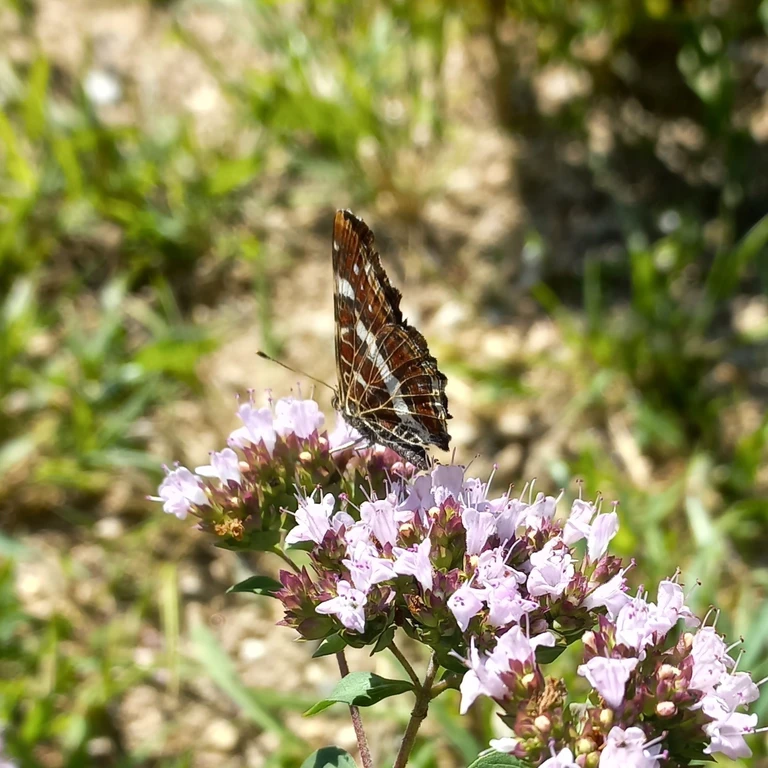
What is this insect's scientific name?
Araschnia levana
